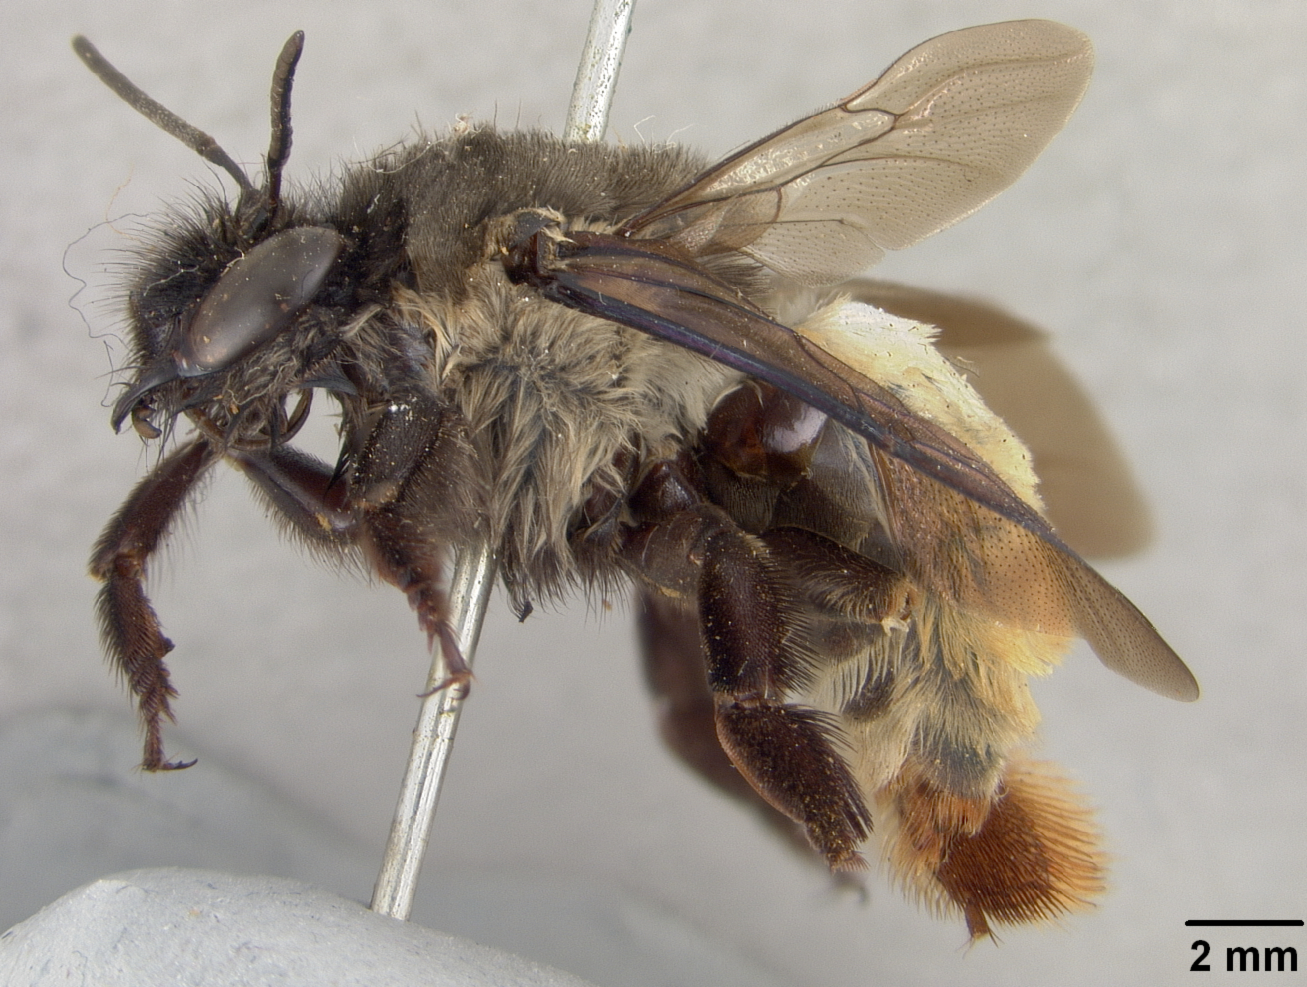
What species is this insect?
Centris chlorura
